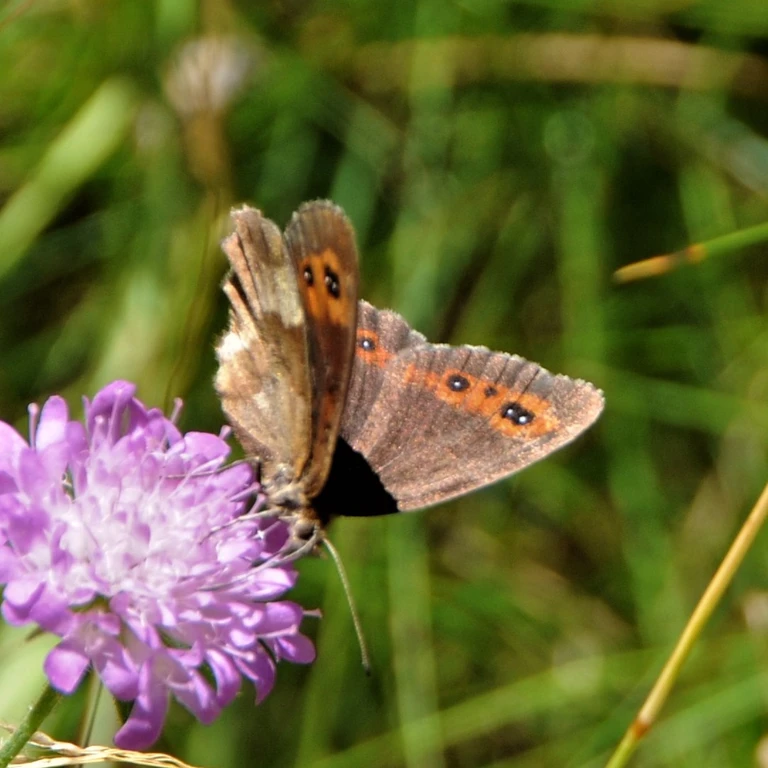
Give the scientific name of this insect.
Erebia aethiops
